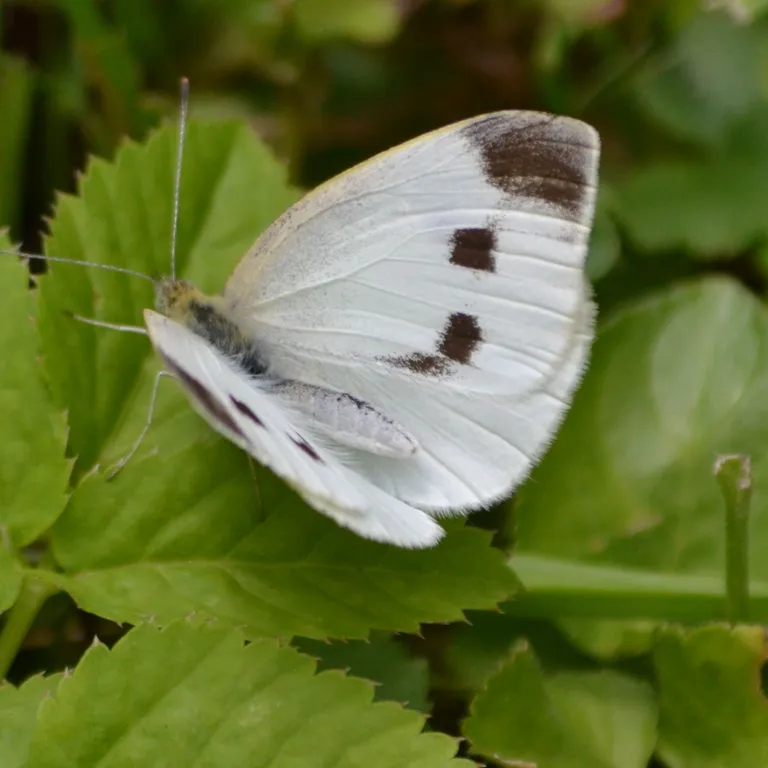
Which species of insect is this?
Pieris mannii
